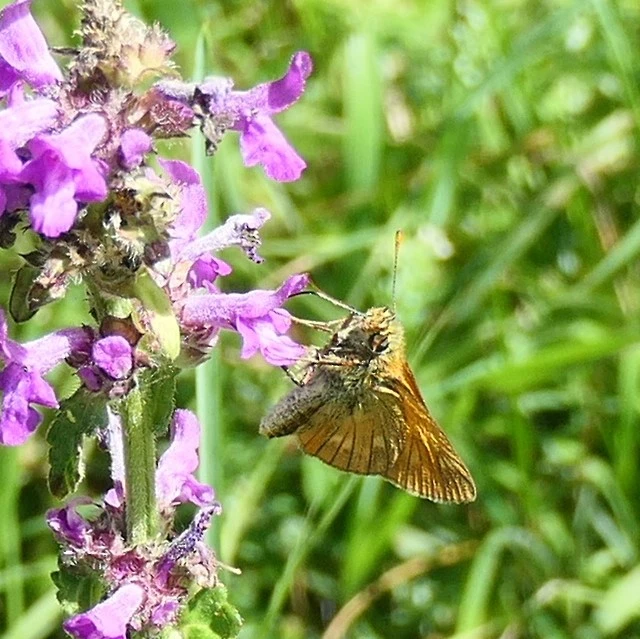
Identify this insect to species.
Ochlodes sylvanus (also Ochlodes venata)
